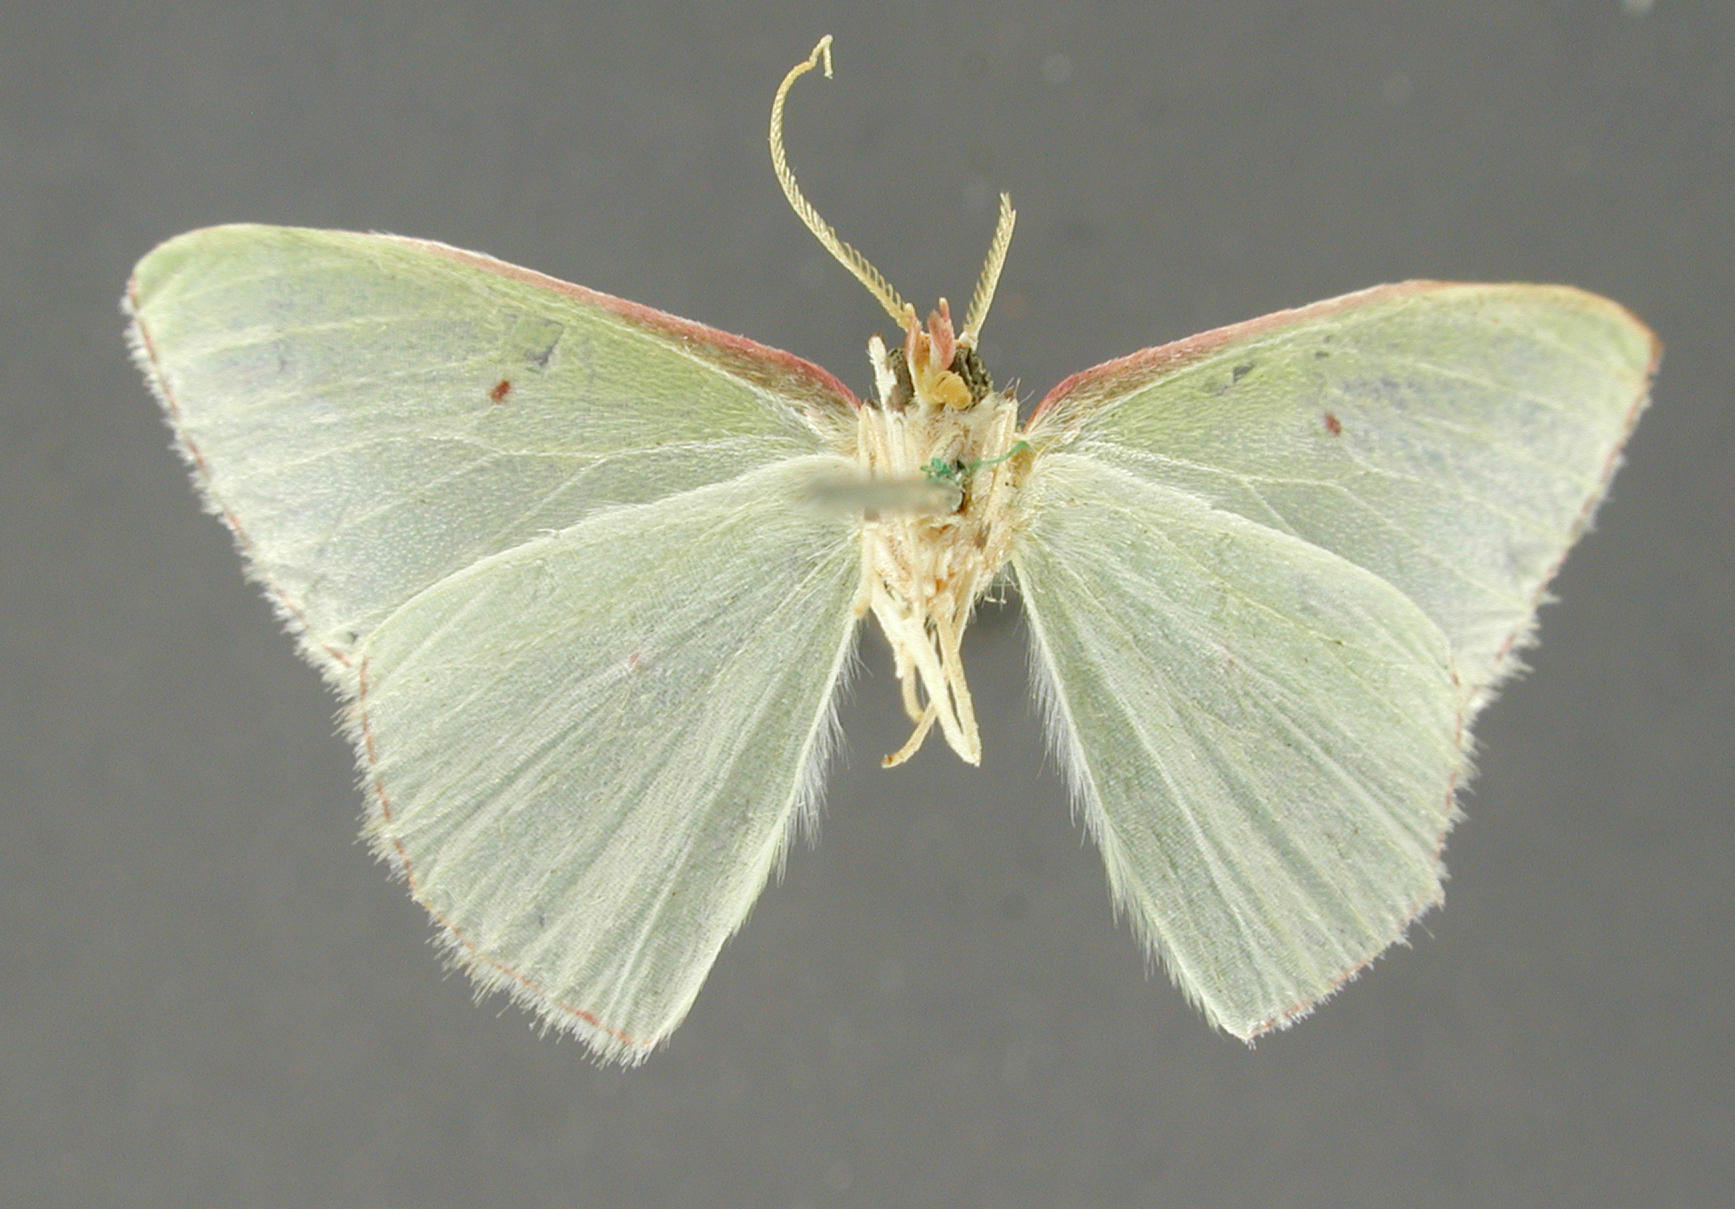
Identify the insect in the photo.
Geometra liriata
